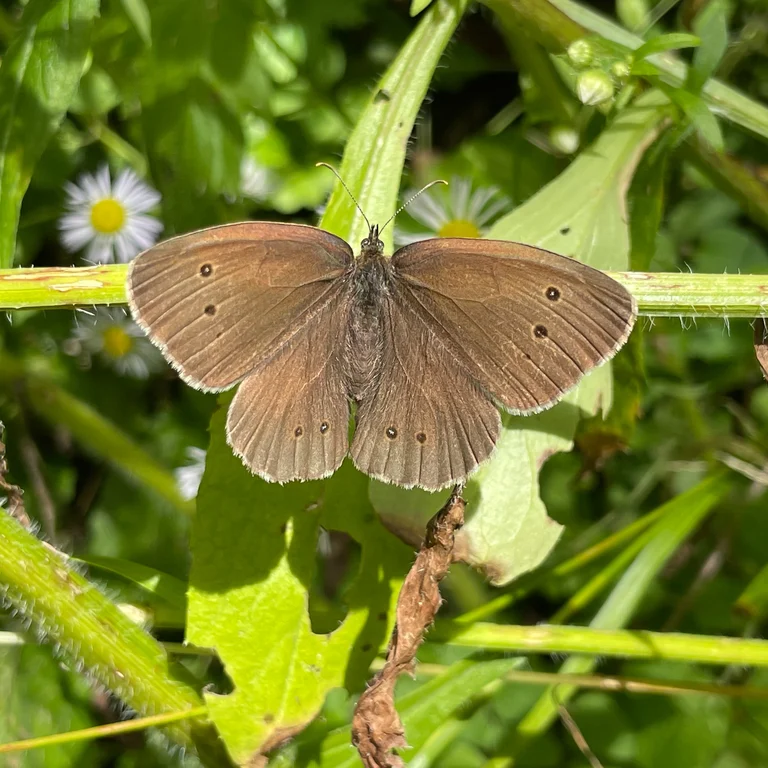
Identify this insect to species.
Aphantopus hyperantus
